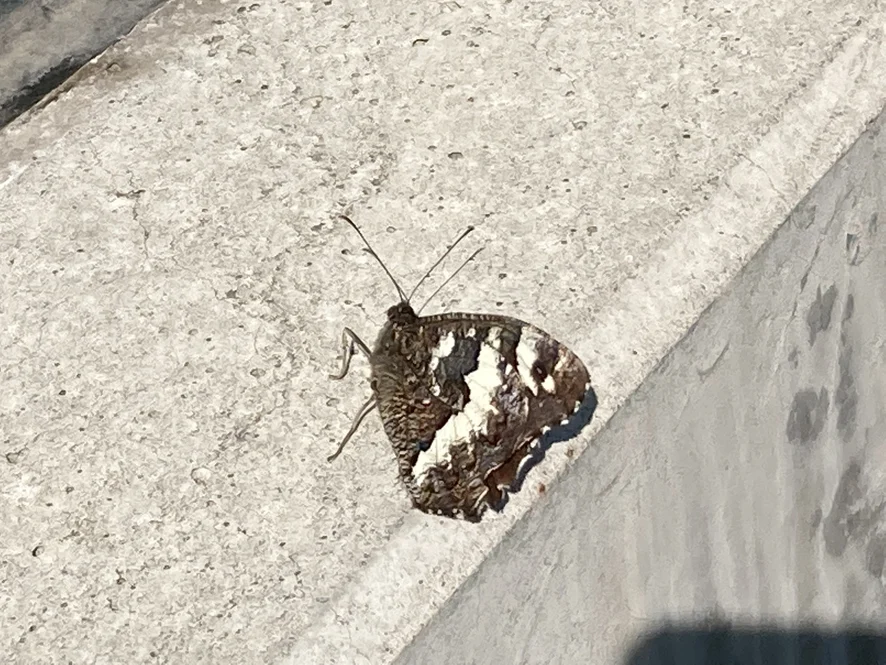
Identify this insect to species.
Brintesia circe
